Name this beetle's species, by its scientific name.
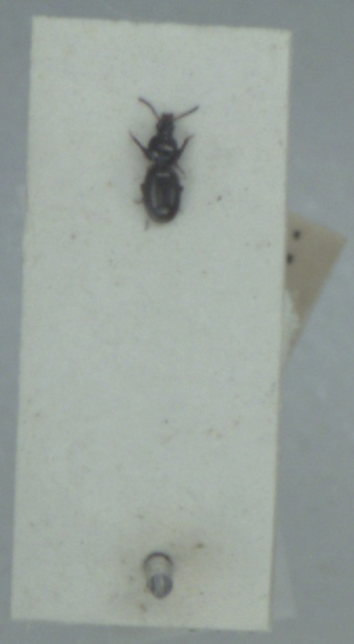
Dyschirius globosus
